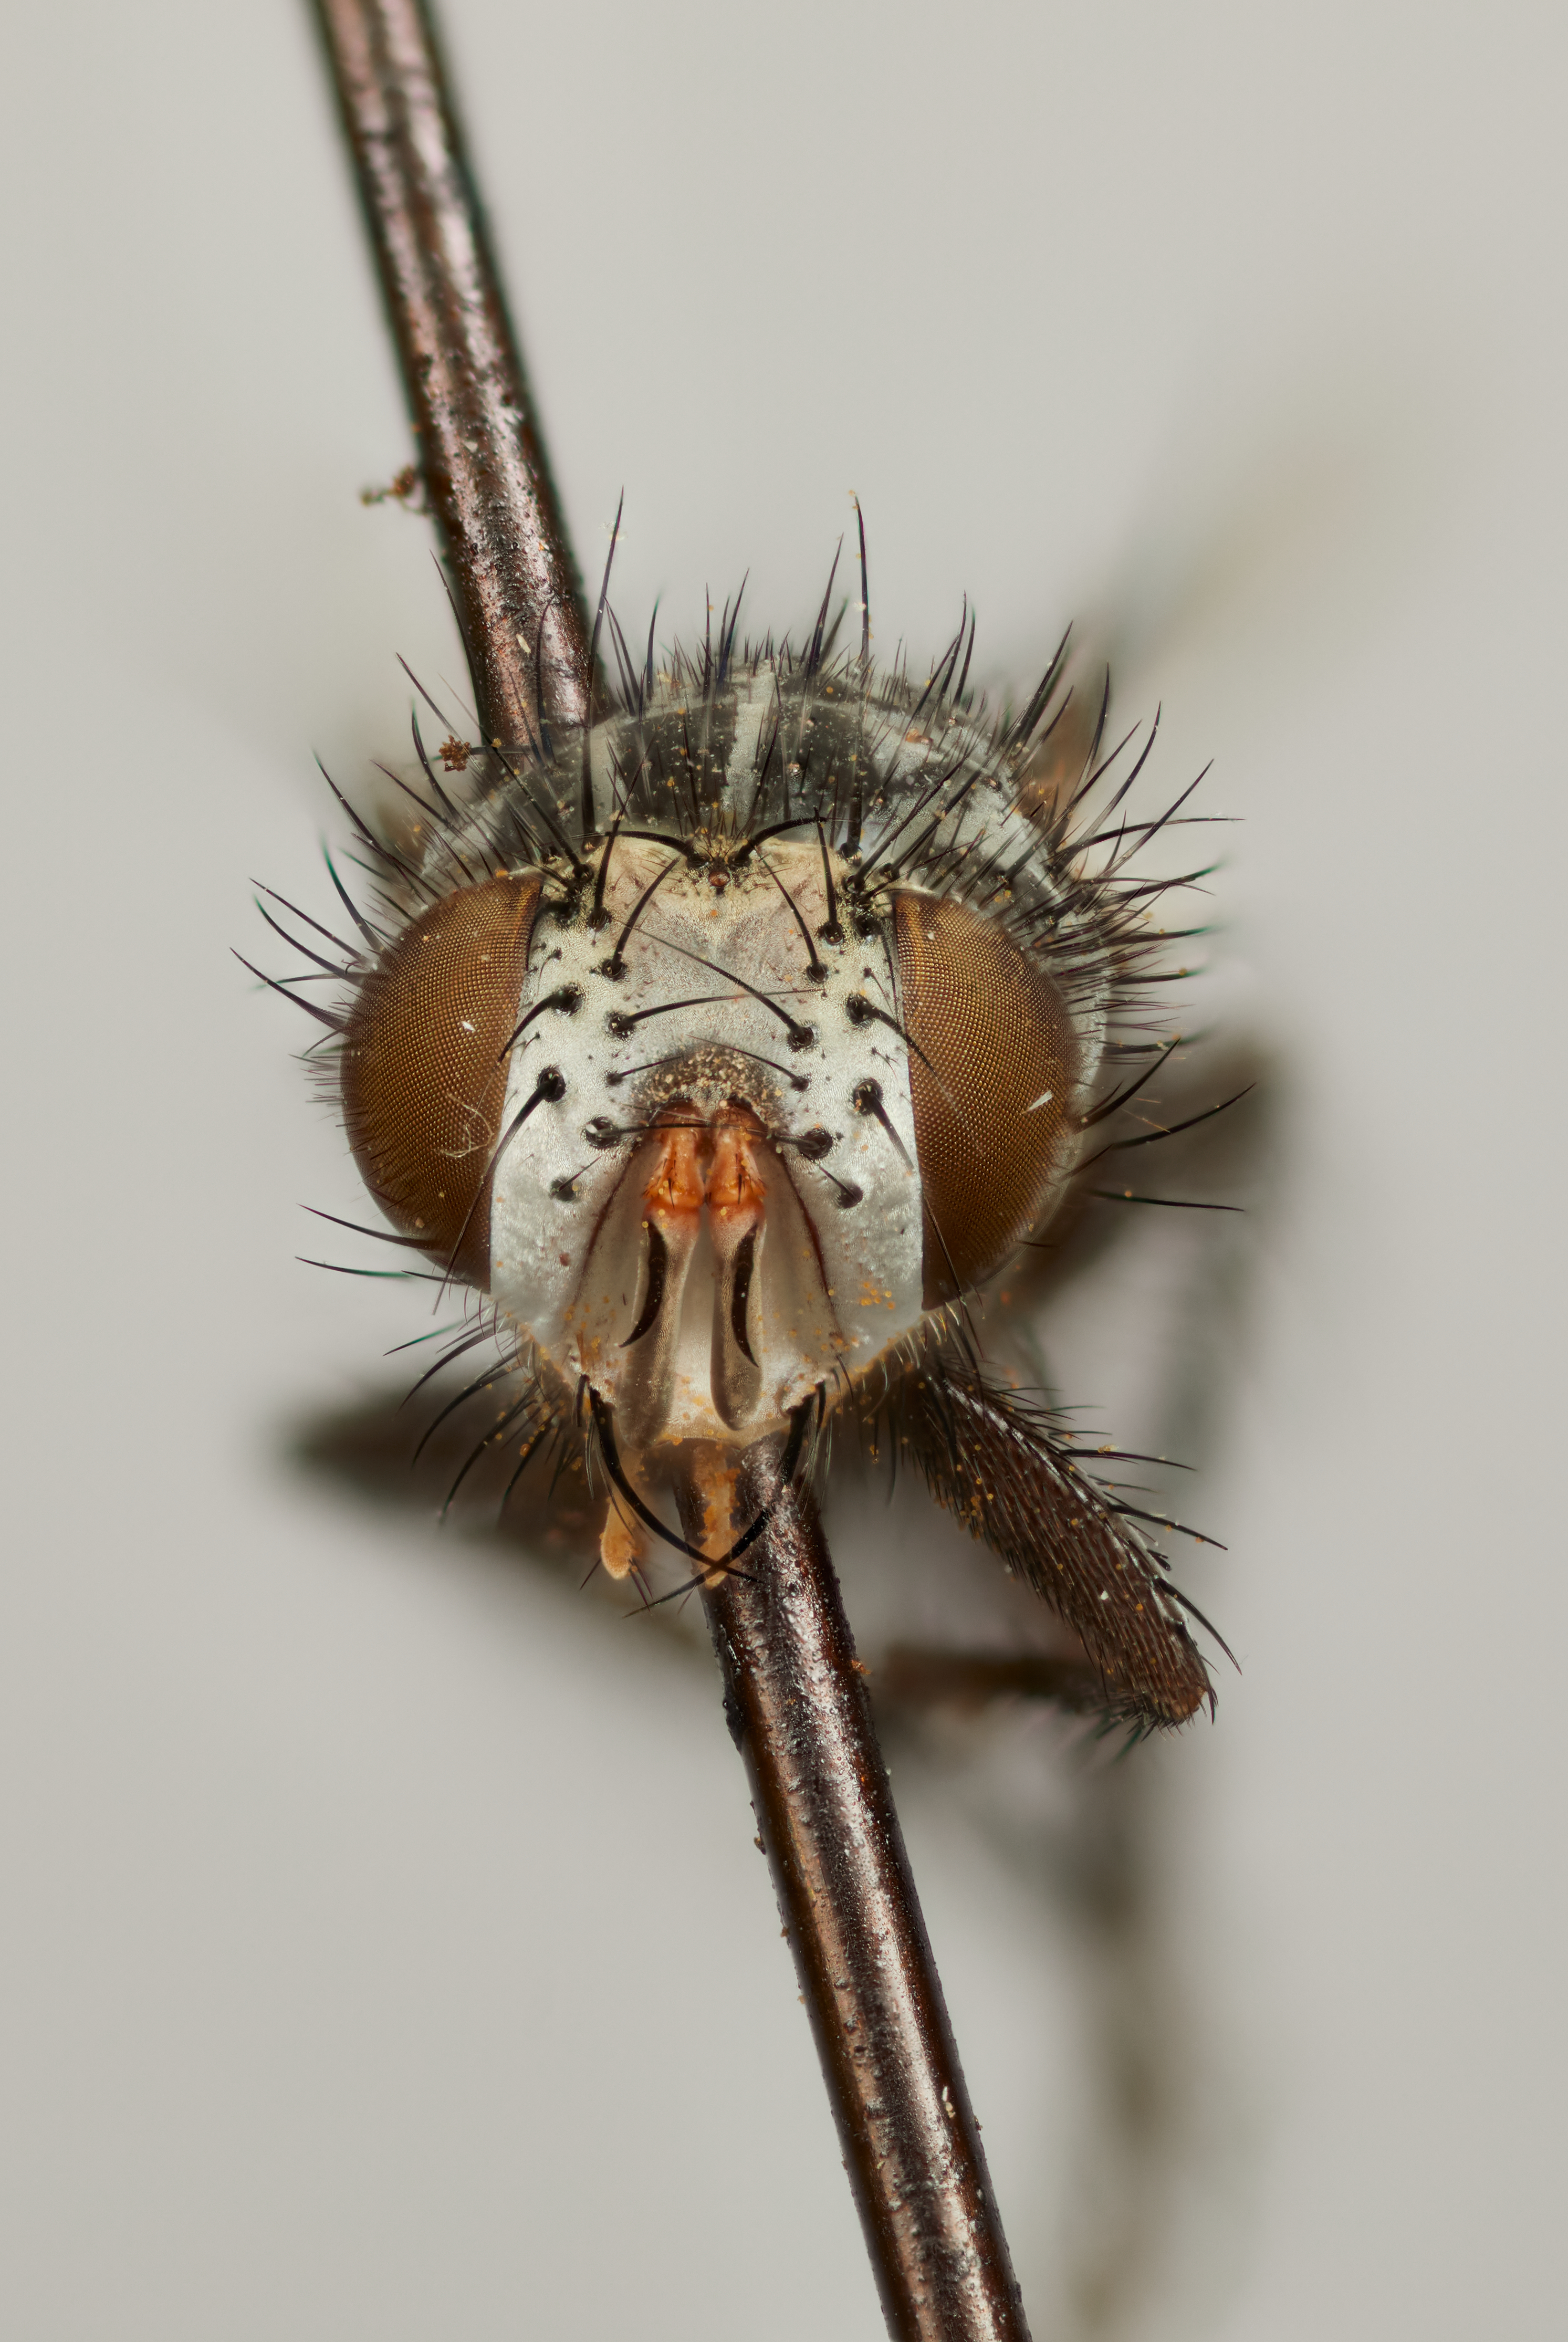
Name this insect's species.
Catalinovoria cauta
